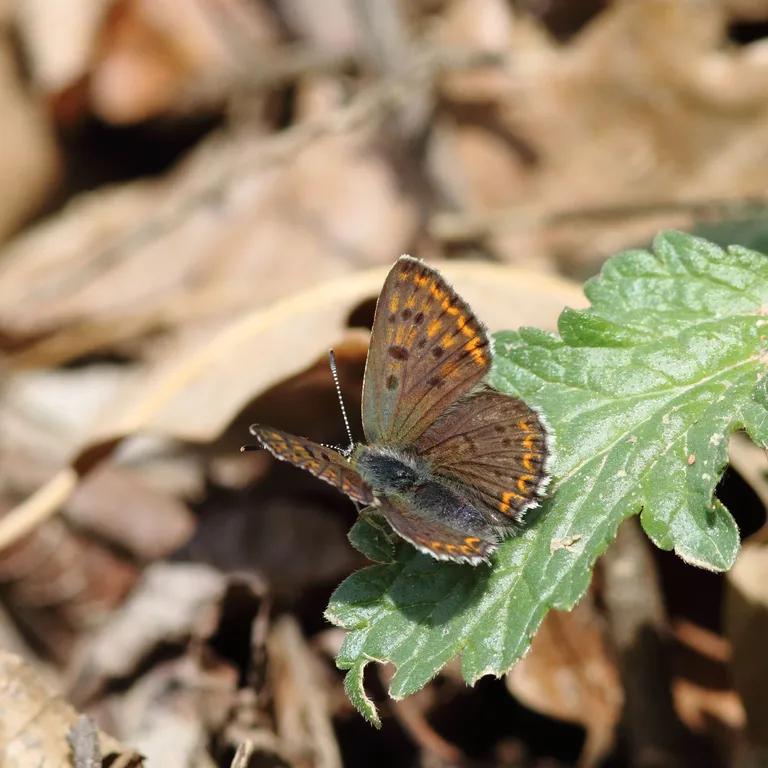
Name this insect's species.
Lycaena tityrus (also Loweia tityrus)
